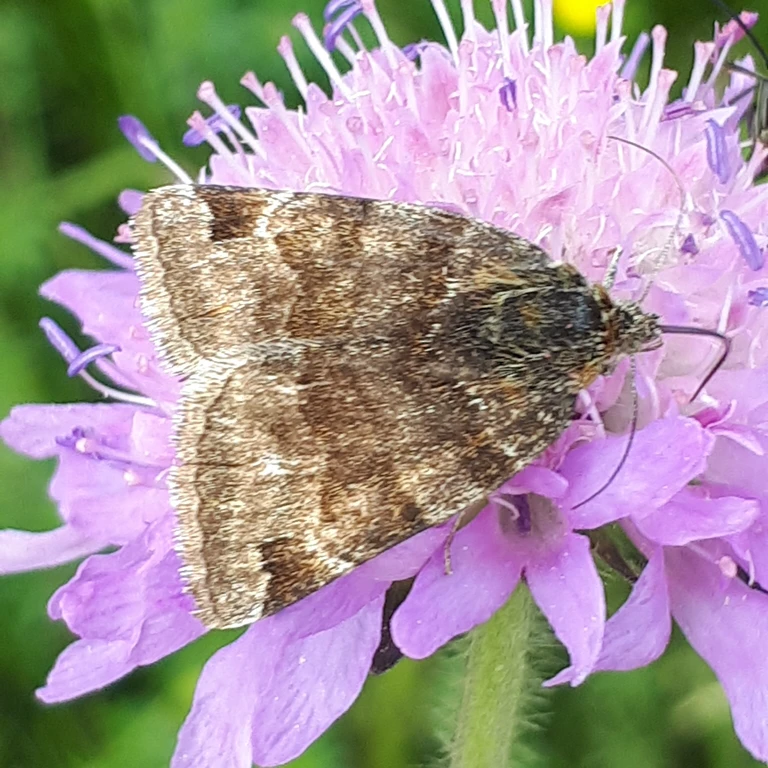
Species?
Euclidia glyphica
